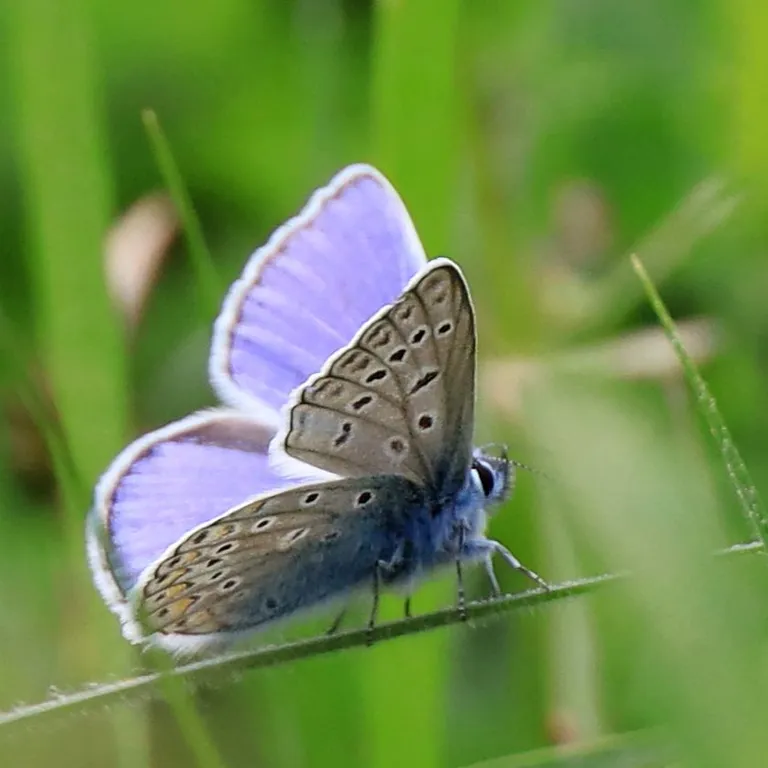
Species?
Polyommatus icarus
